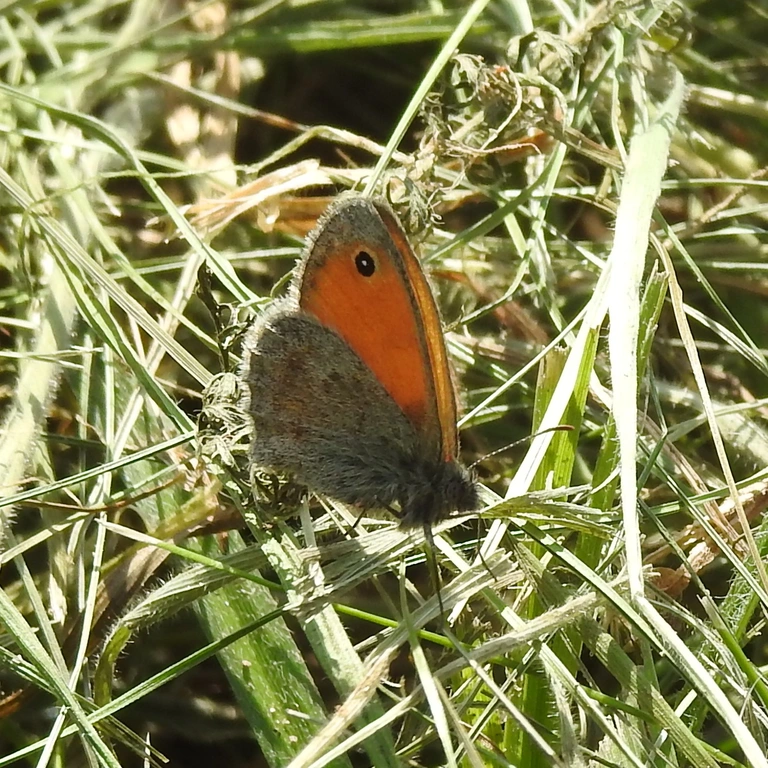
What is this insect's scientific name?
Coenonympha pamphilus
